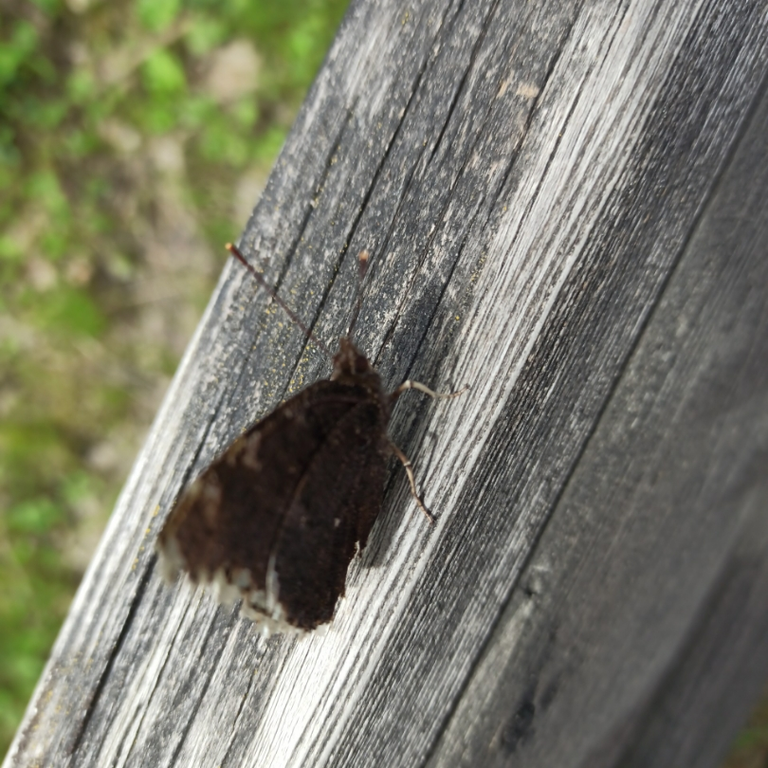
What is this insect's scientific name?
Nymphalis antiopa
